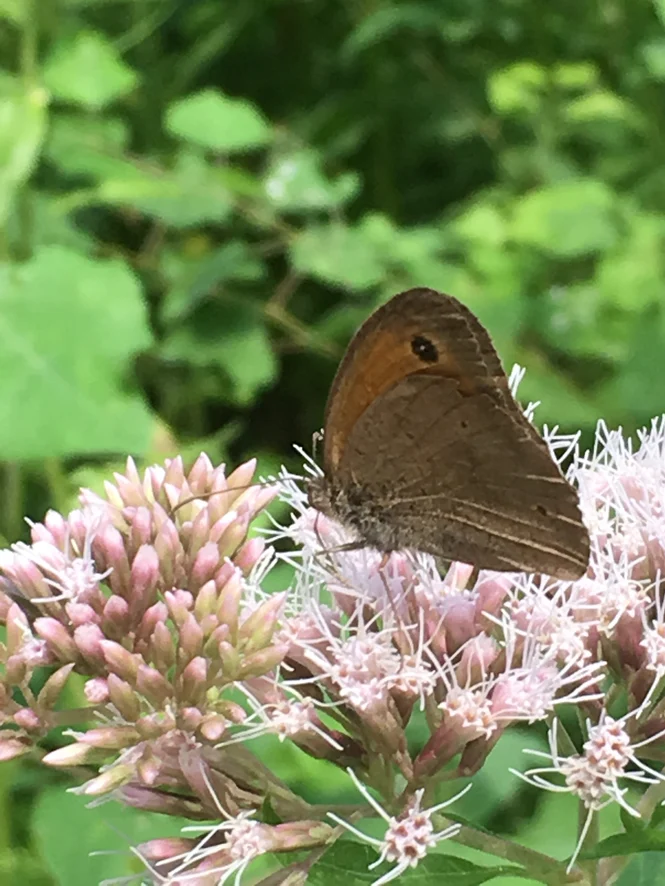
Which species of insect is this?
Maniola jurtina
